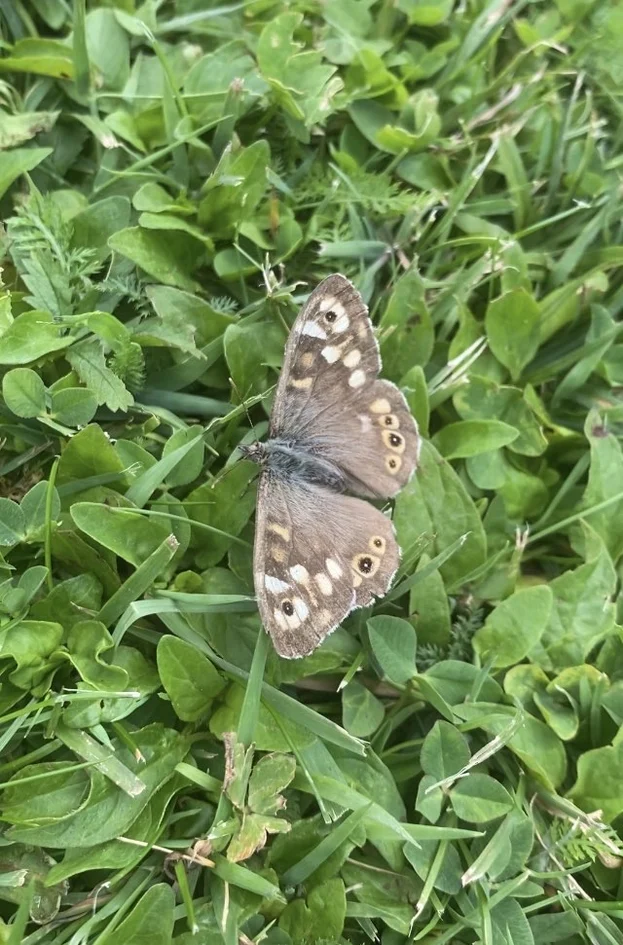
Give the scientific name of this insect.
Pararge aegeria
